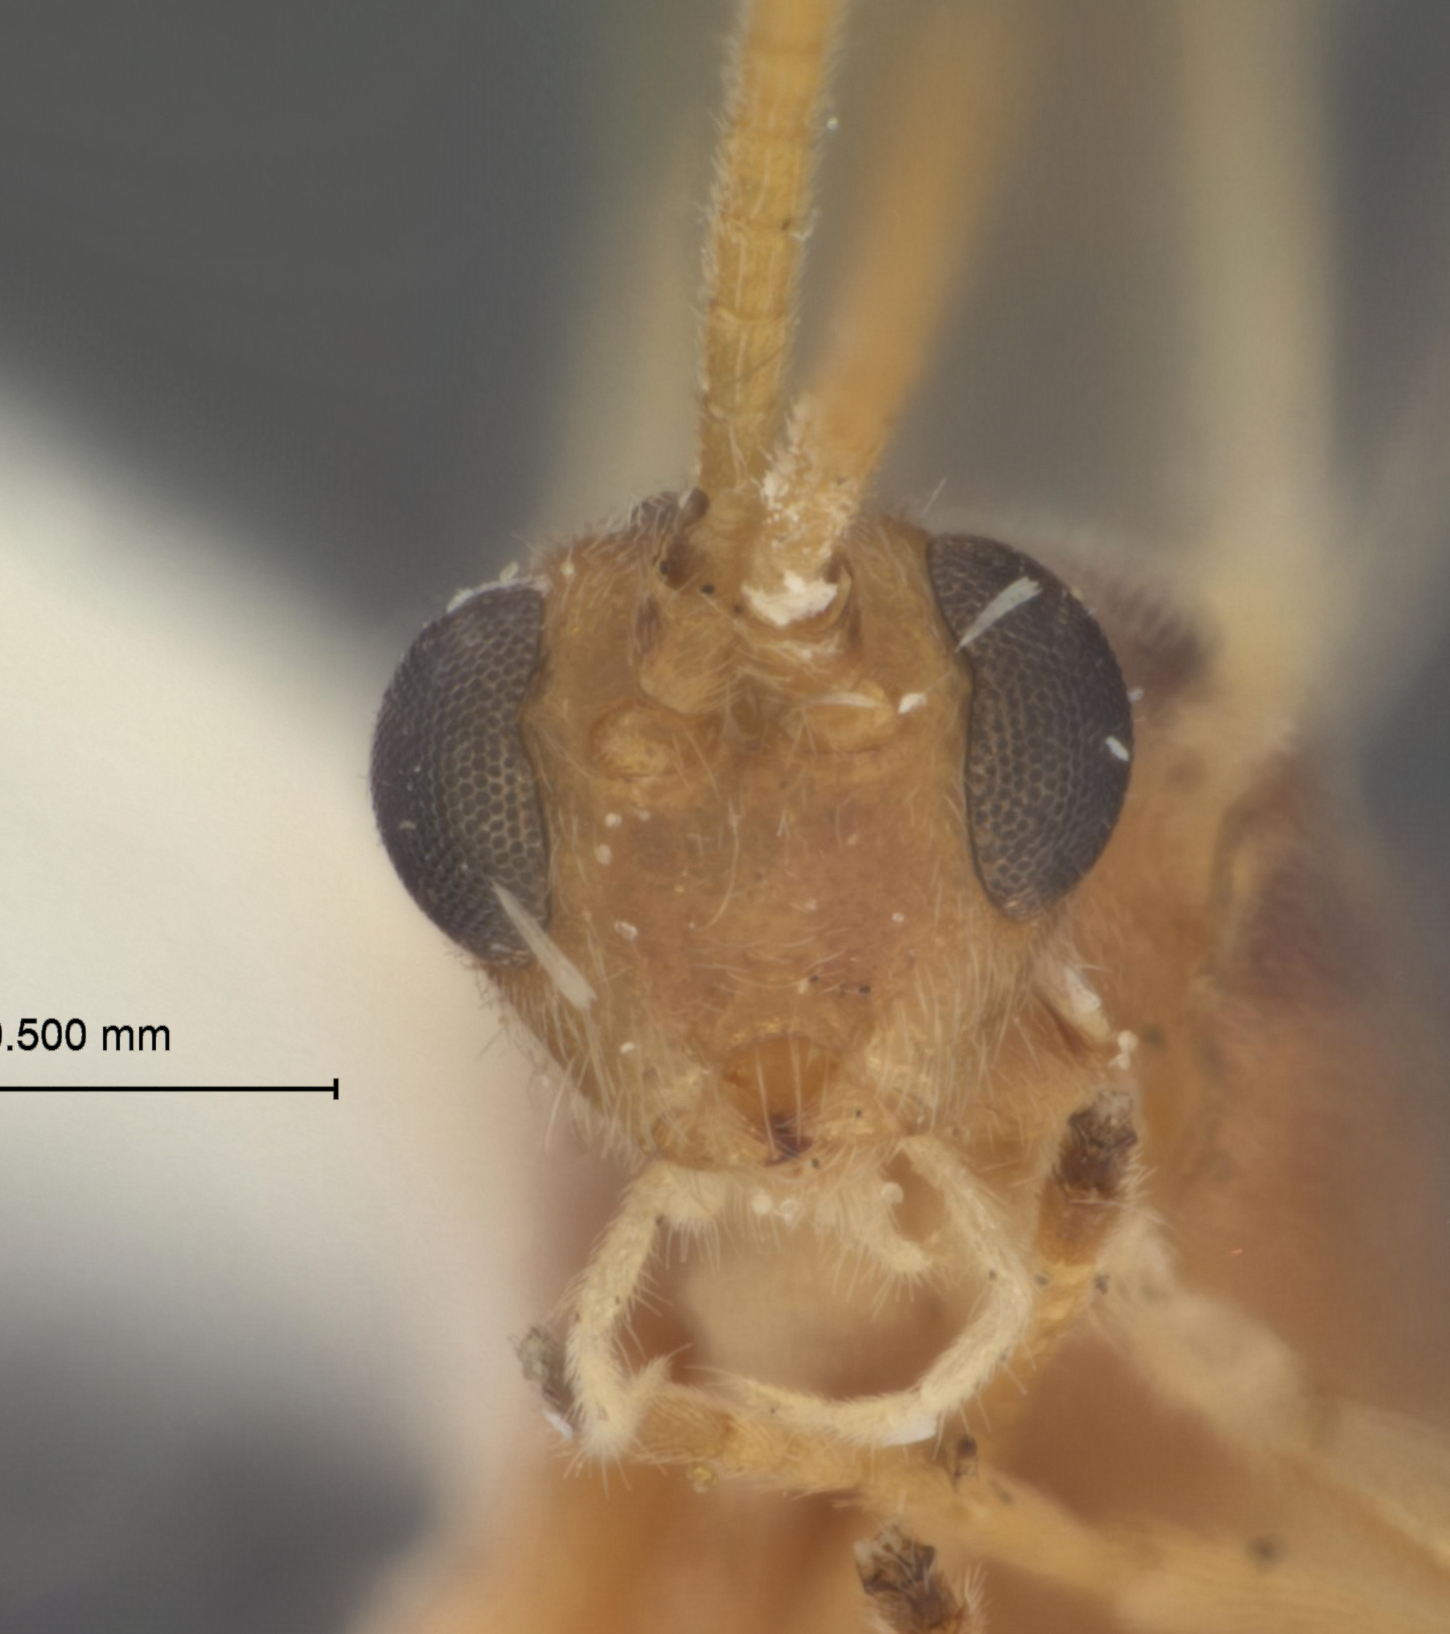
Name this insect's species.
Aleiodes brevis
